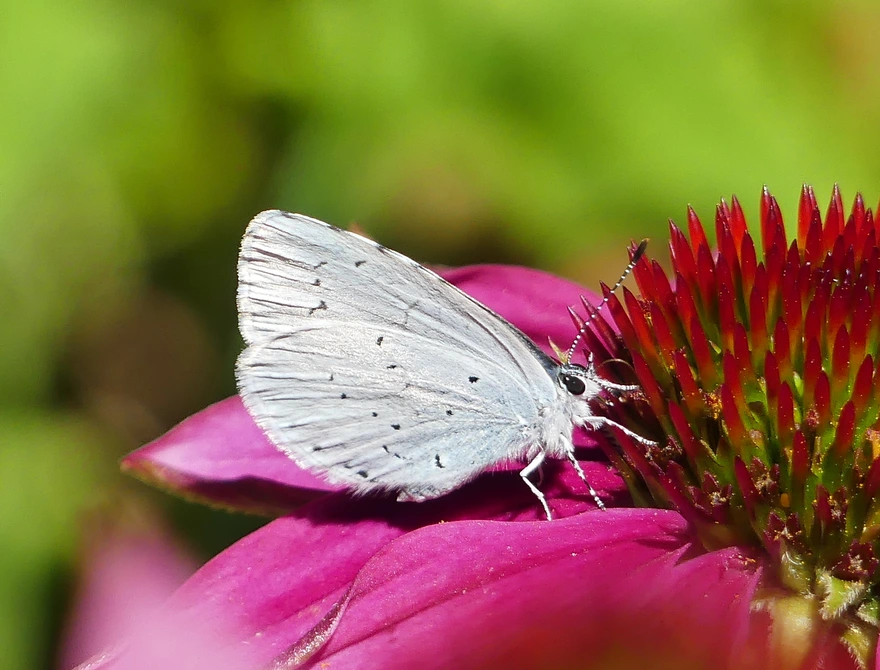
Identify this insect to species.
Celastrina argiolus
